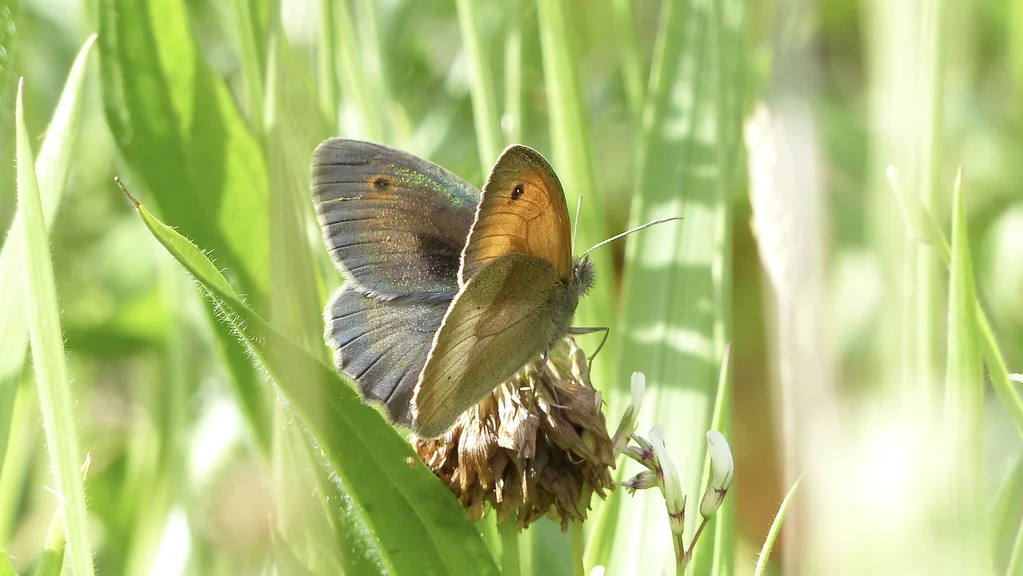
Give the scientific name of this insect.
Maniola jurtina
